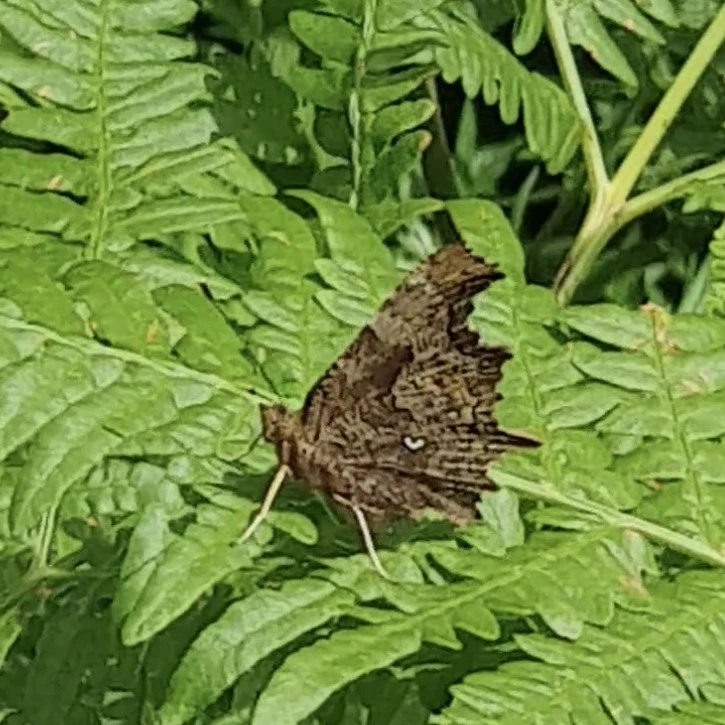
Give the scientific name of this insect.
Polygonia c-album
